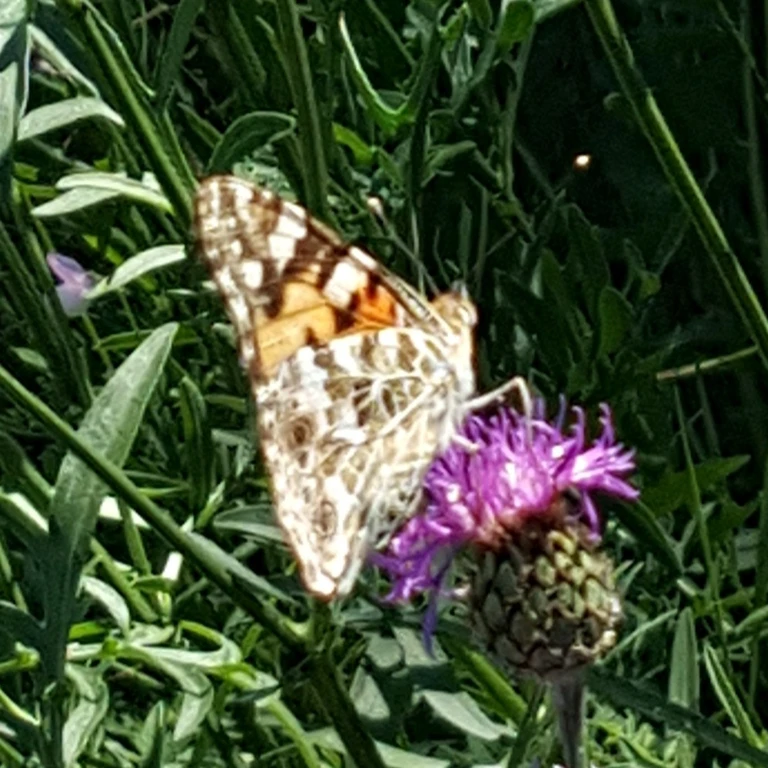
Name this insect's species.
Vanessa cardui
